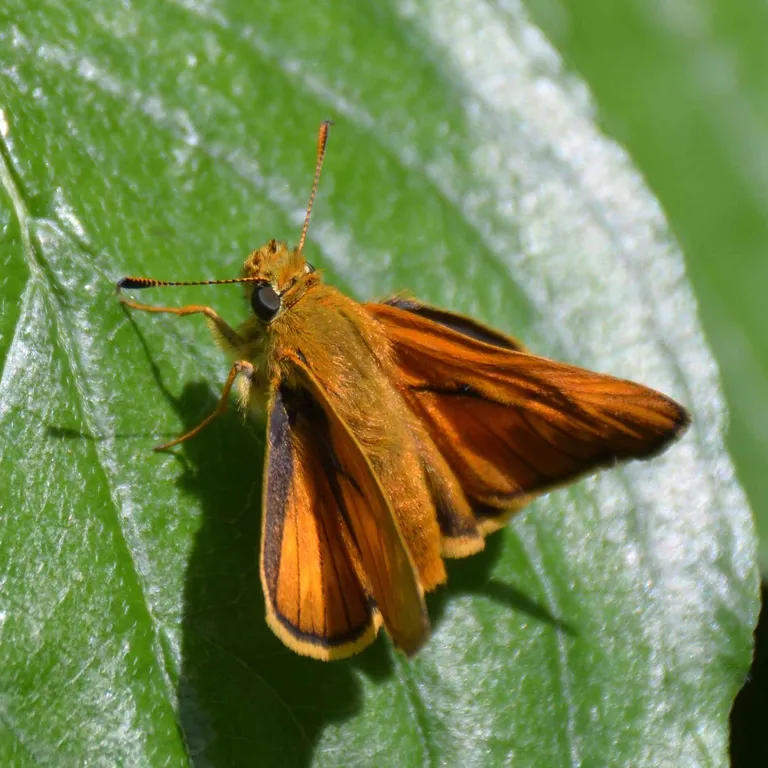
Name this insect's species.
Ochlodes sylvanus (also Ochlodes venata)
